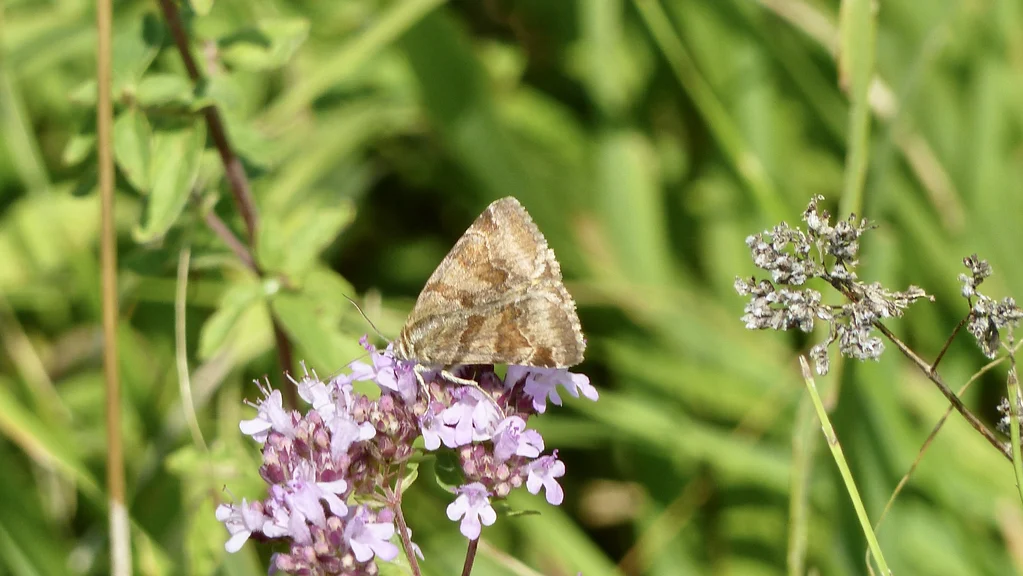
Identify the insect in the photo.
Euclidia glyphica
